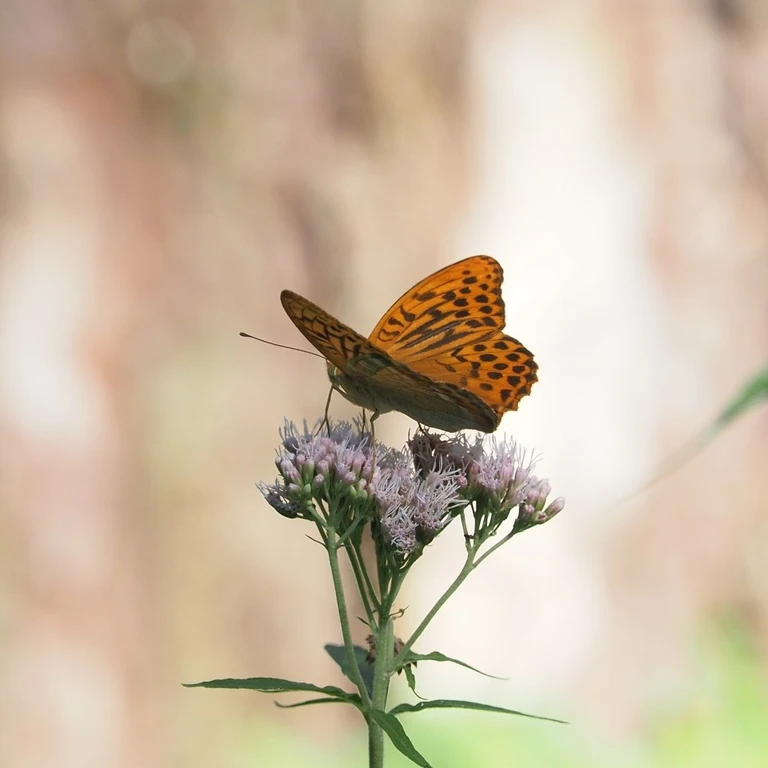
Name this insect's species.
Argynnis paphia
